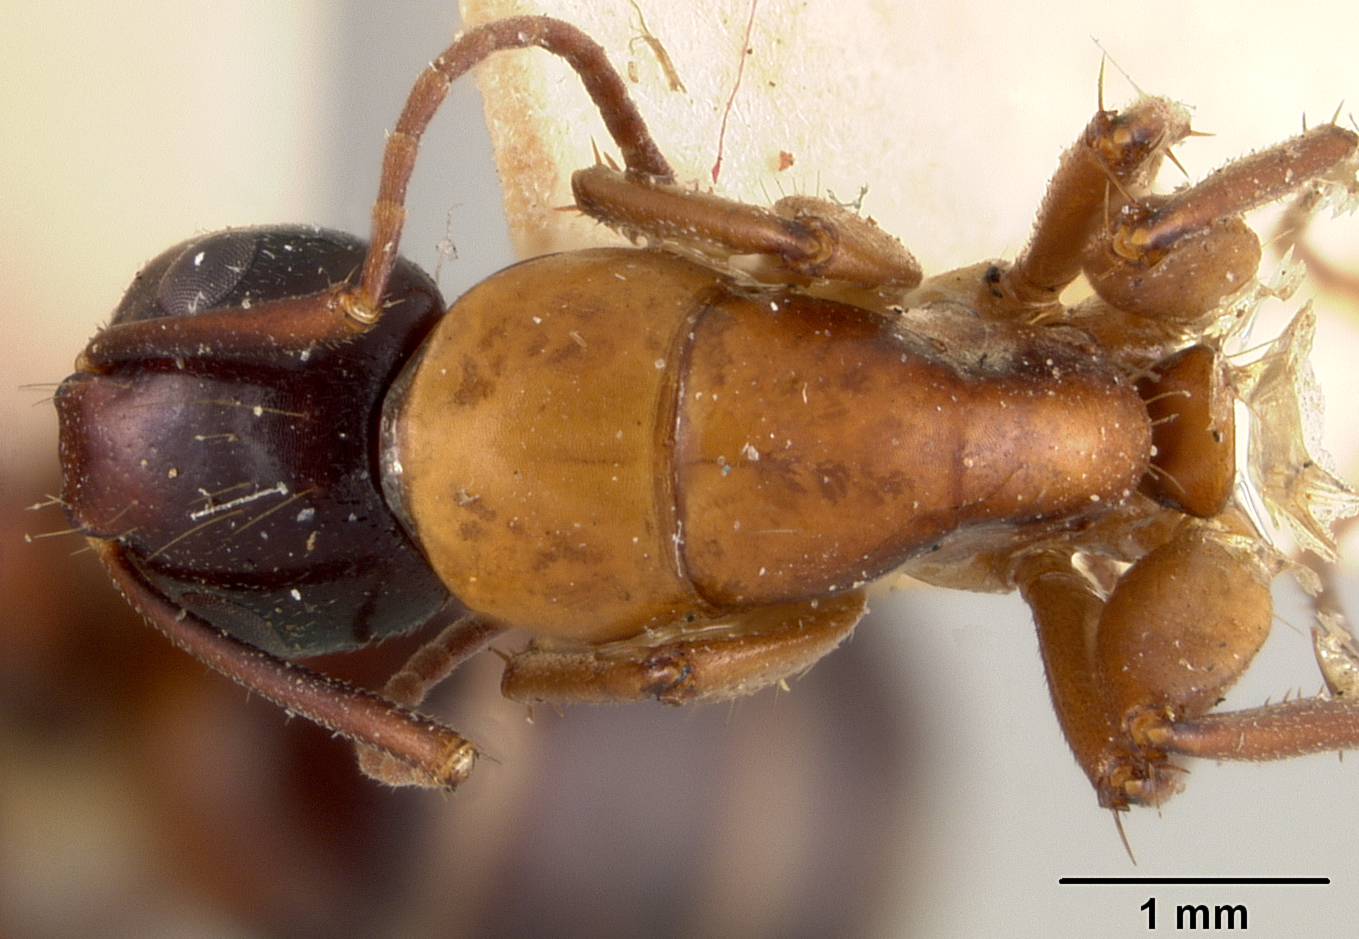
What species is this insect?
Camponotus texanus
